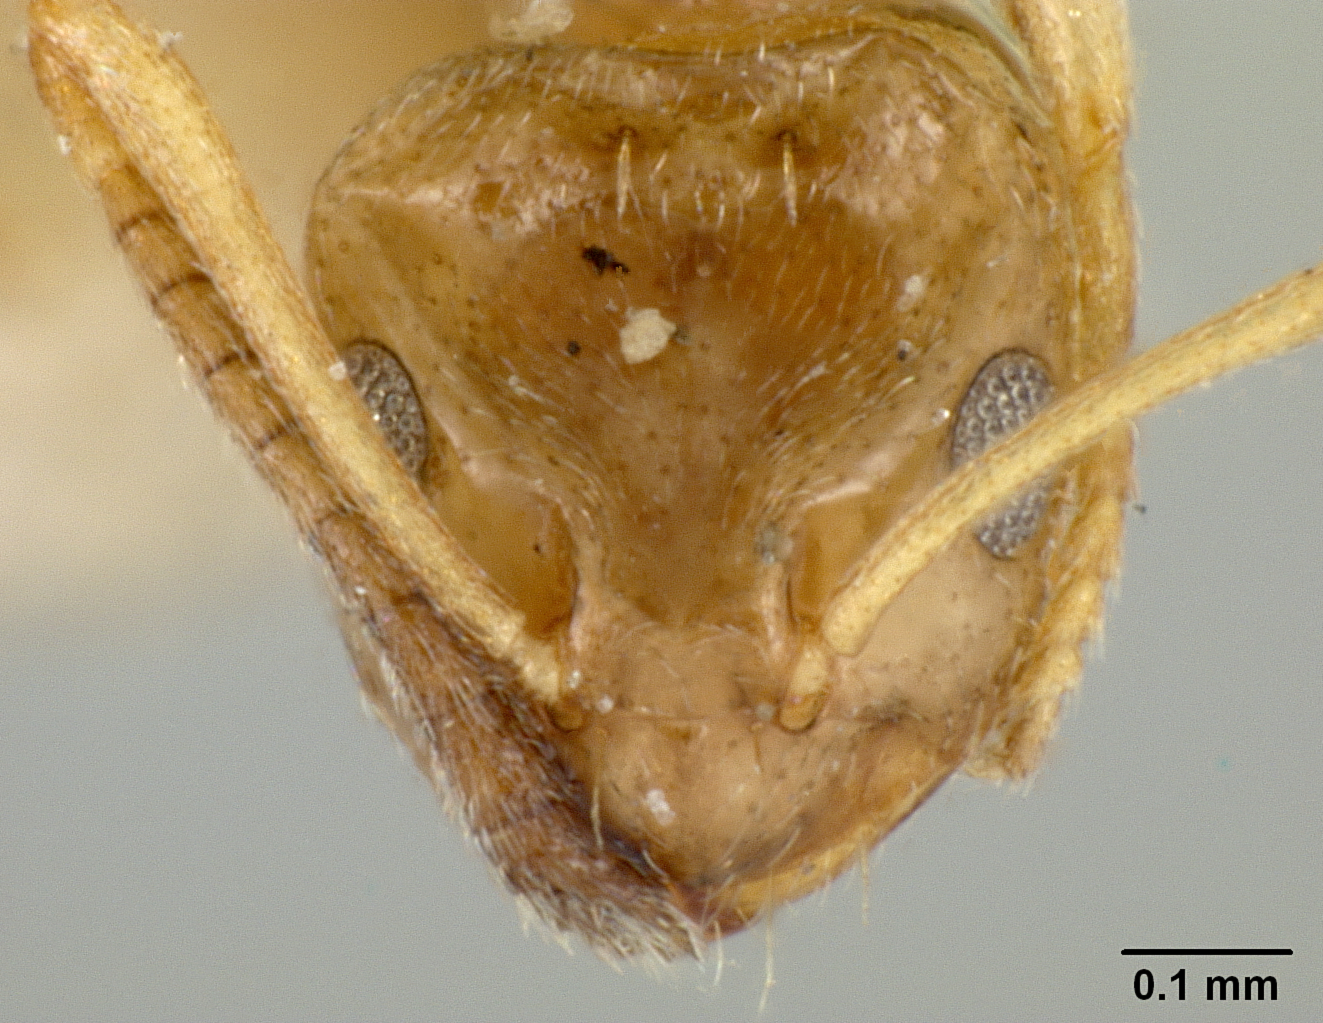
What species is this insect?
Plagiolepis pygmaea
